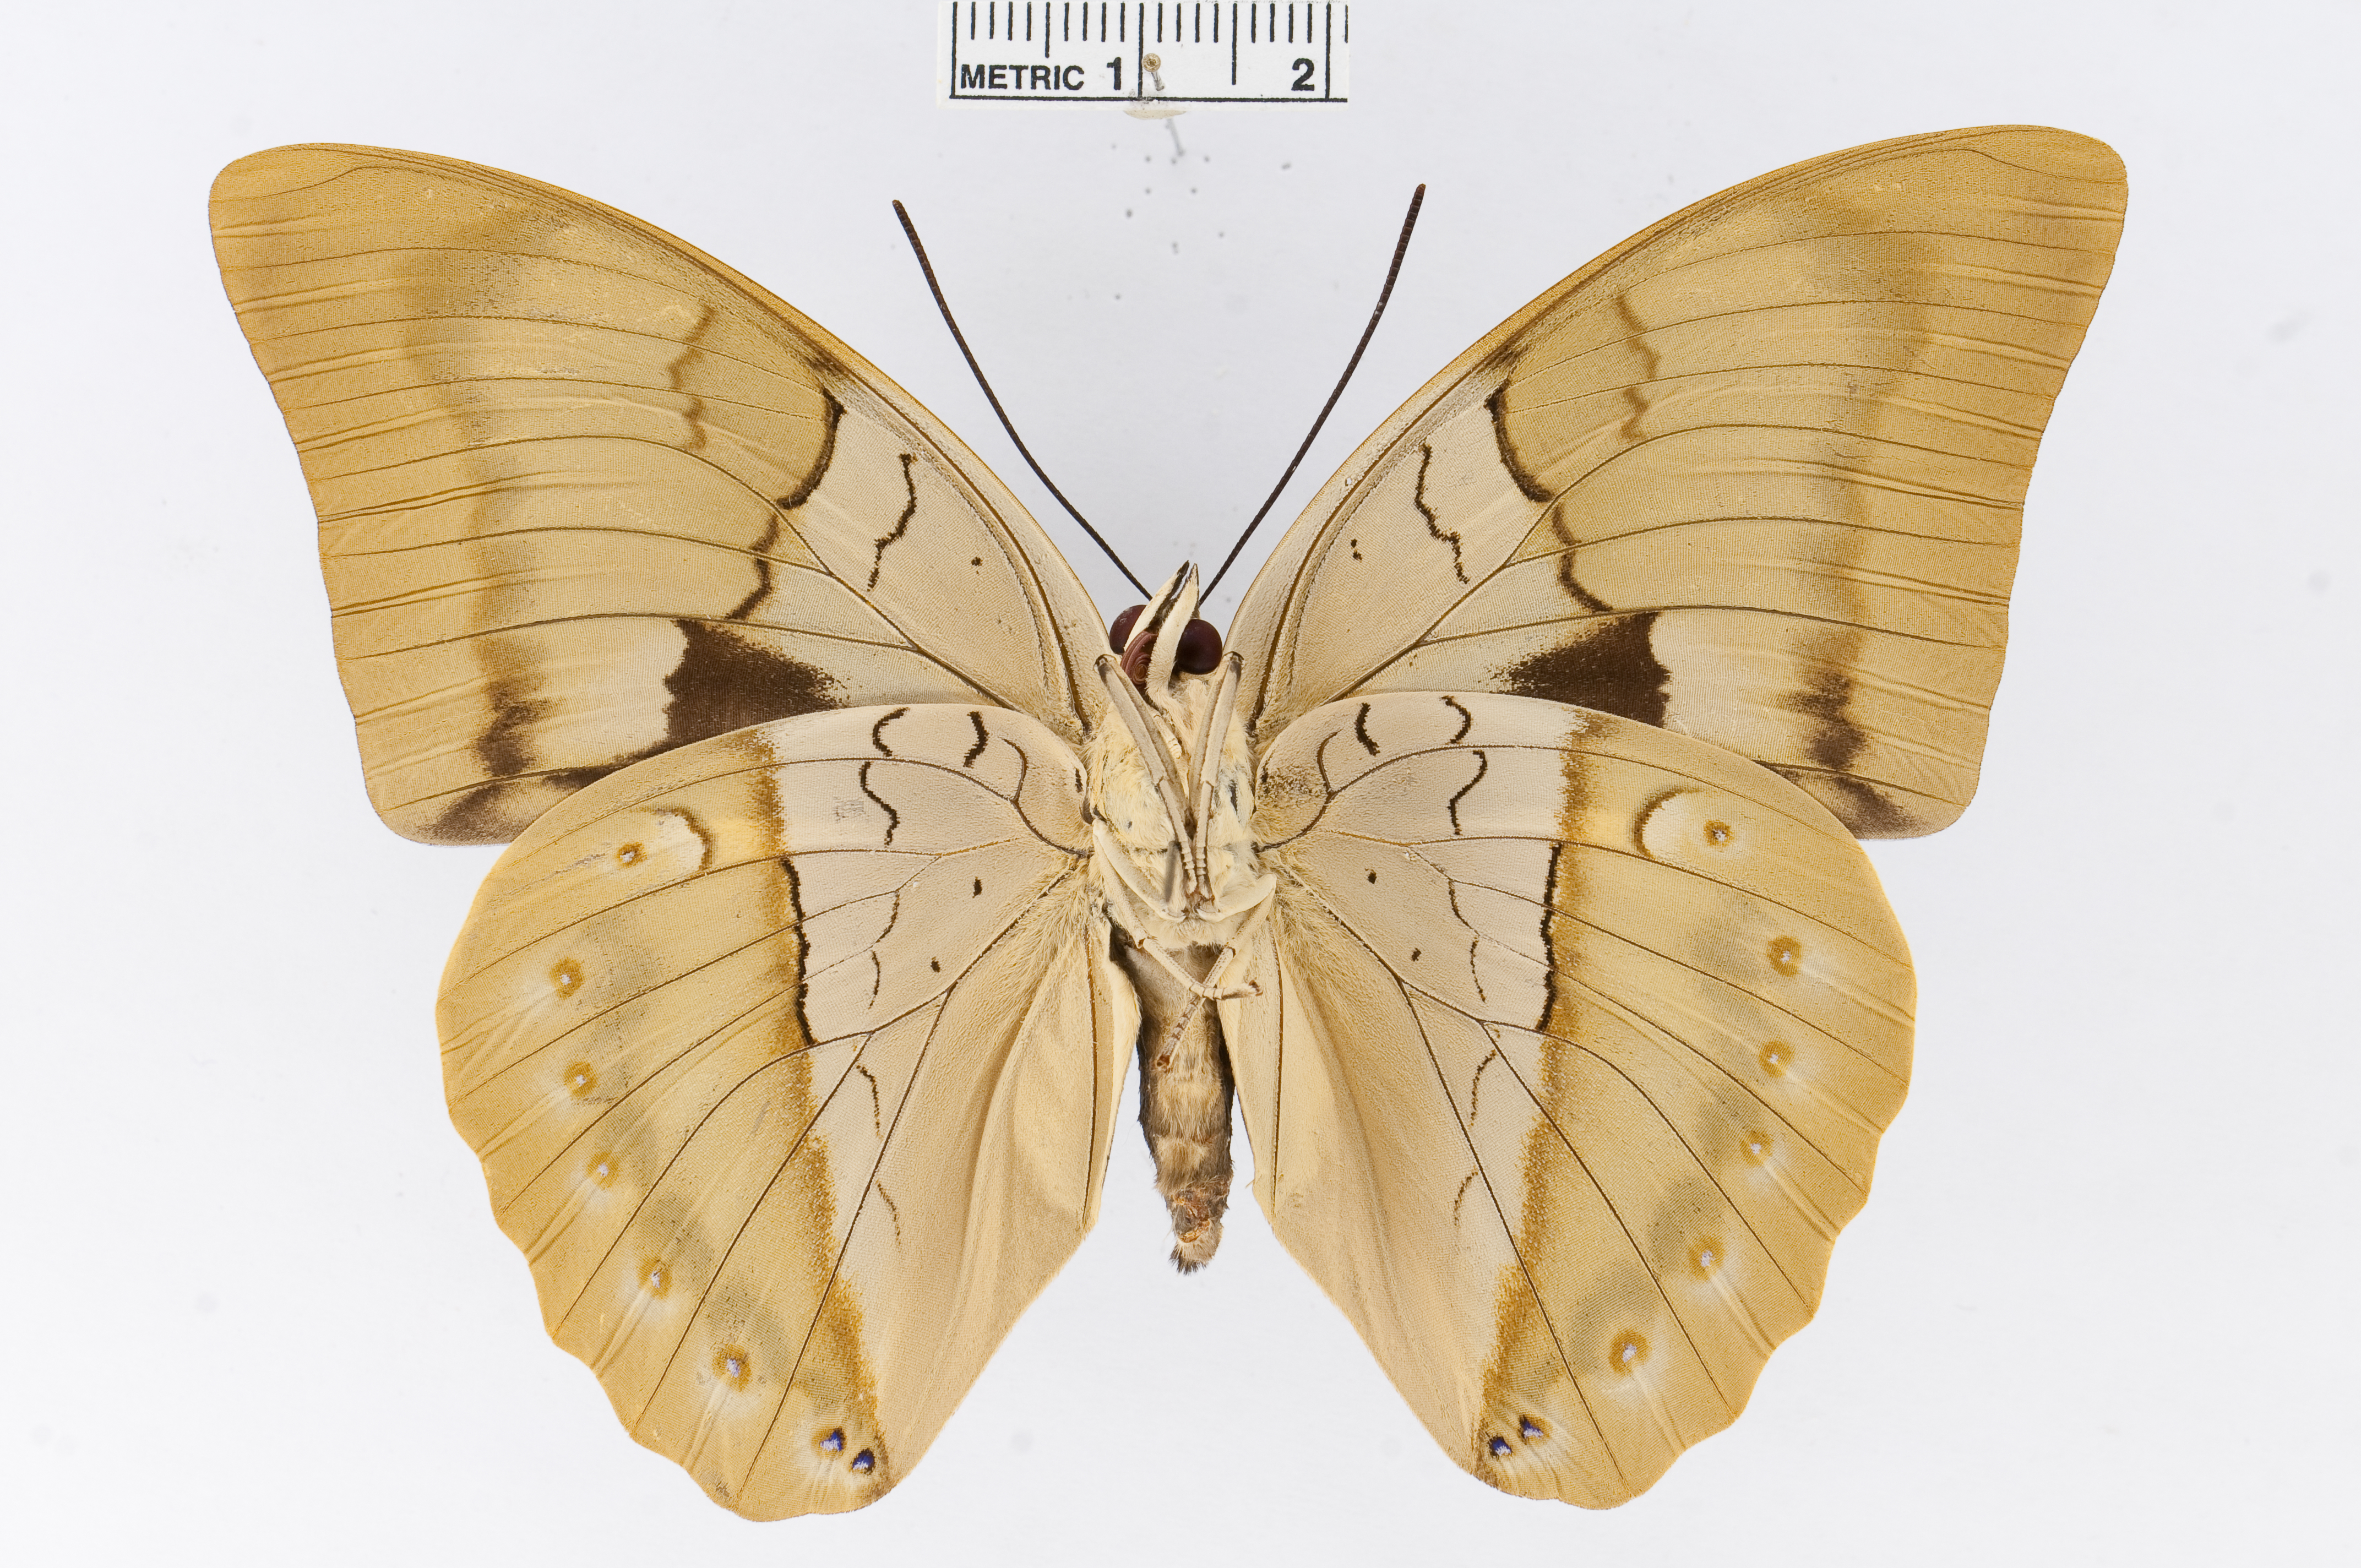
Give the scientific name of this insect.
Archaeoprepona amphimachus
